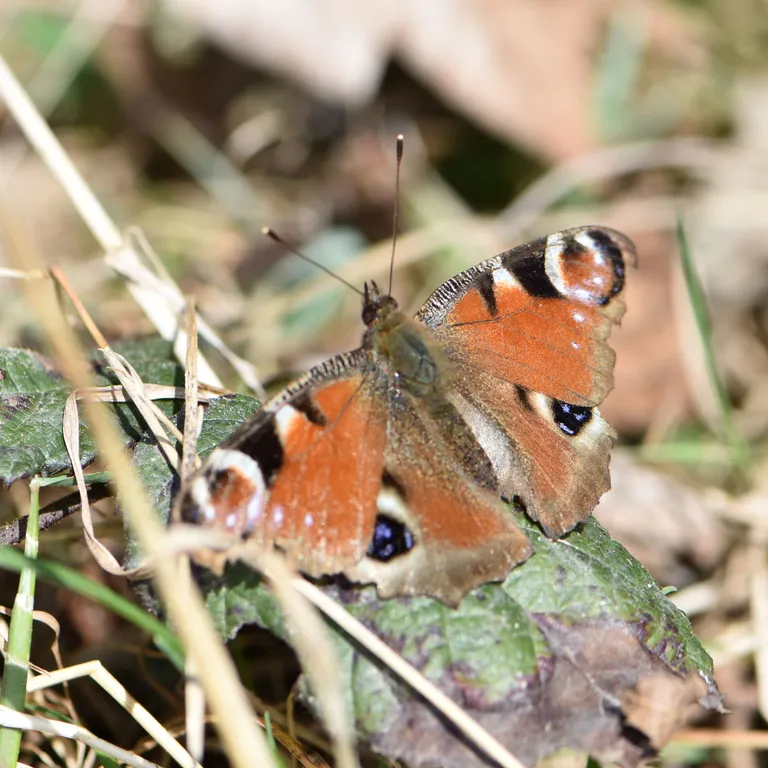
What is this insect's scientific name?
Aglais io
